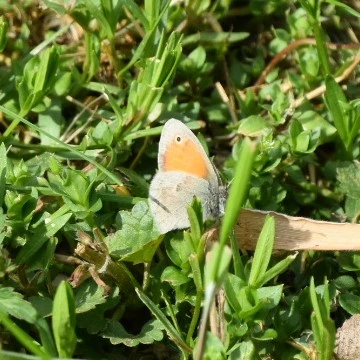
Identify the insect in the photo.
Coenonympha pamphilus
